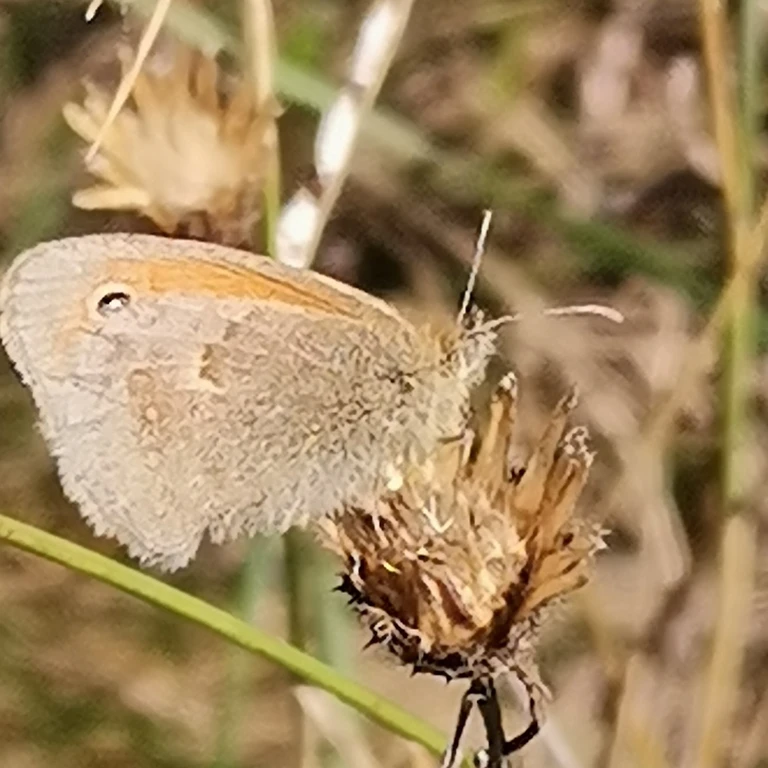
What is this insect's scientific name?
Coenonympha pamphilus
